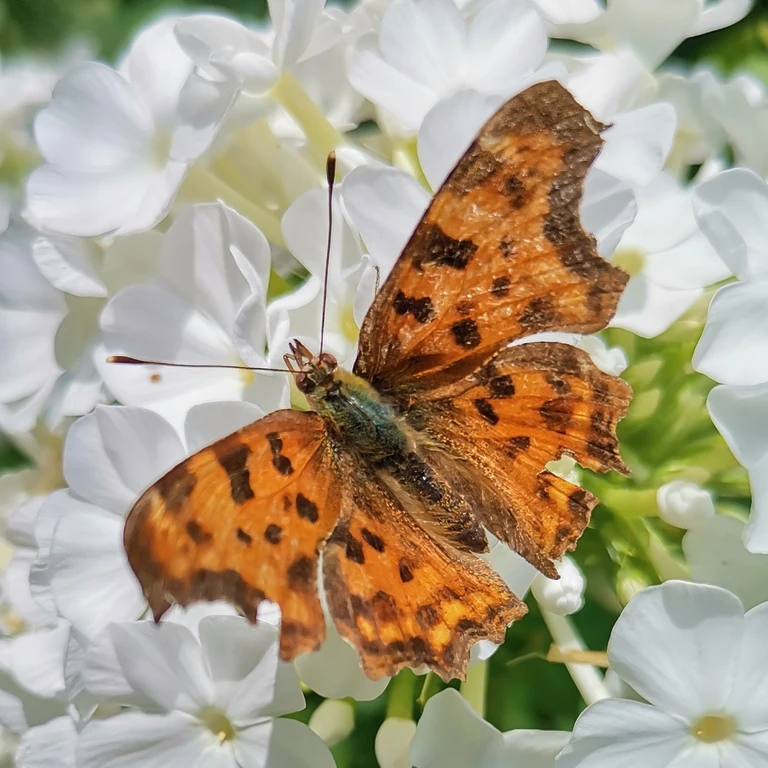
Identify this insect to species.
Polygonia c-album
